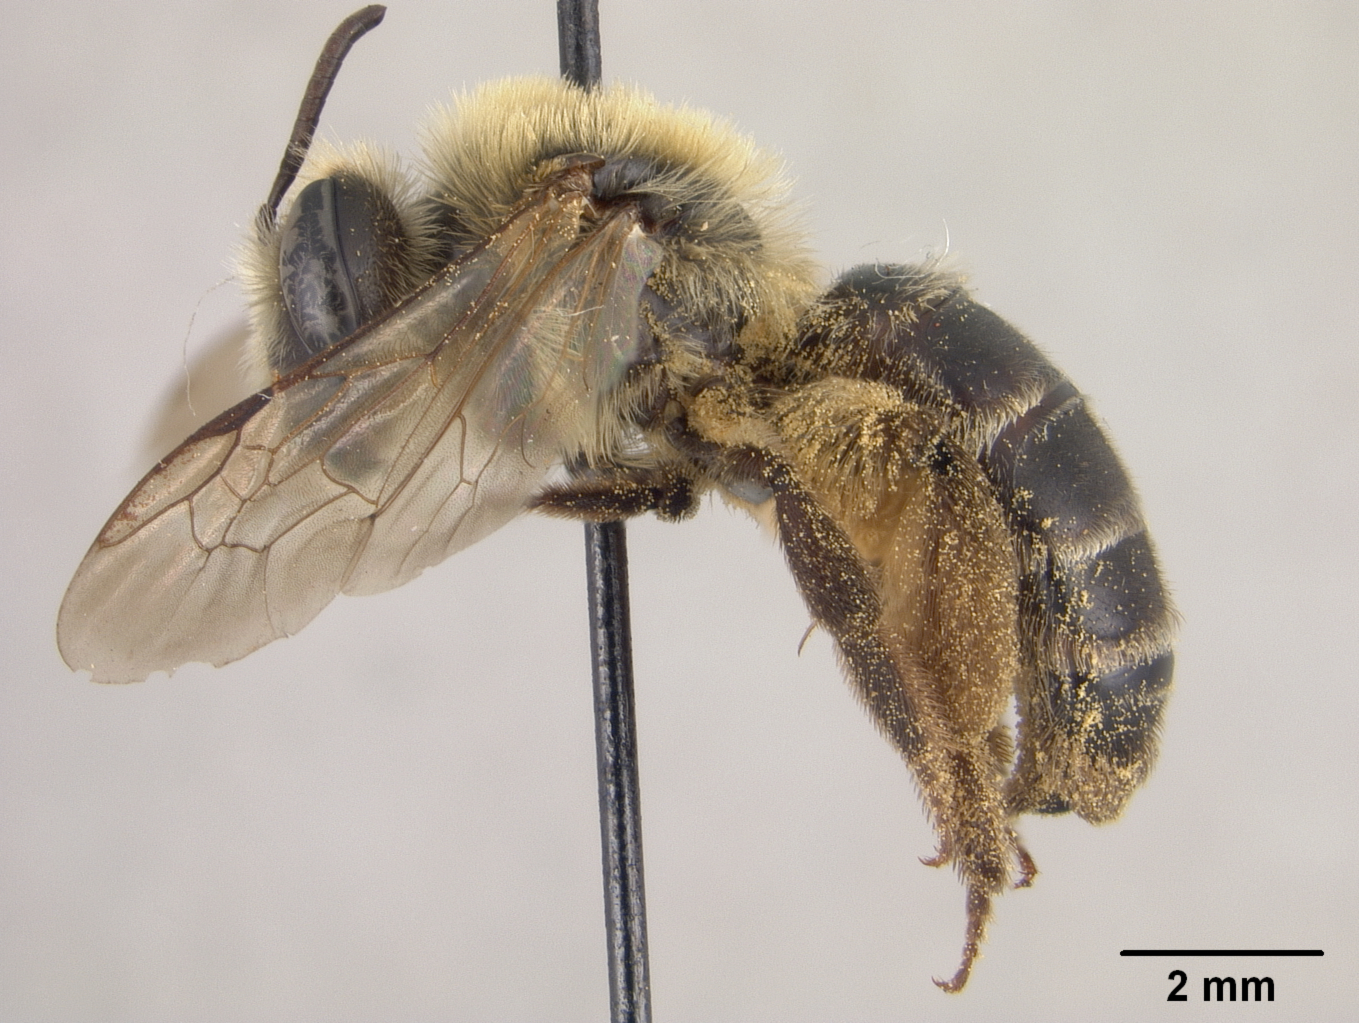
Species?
Andrena asteroides
